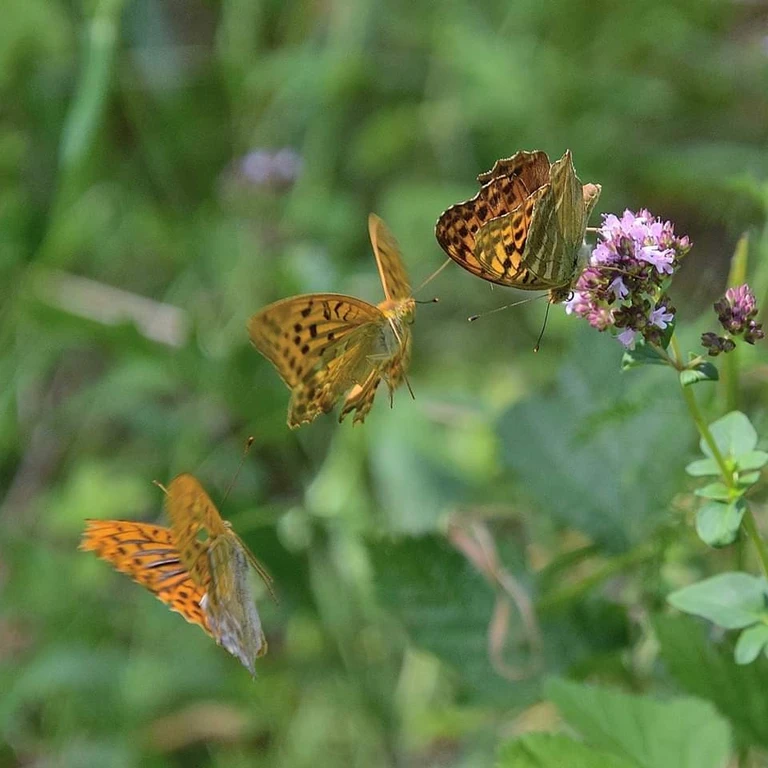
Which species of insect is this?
Argynnis paphia
